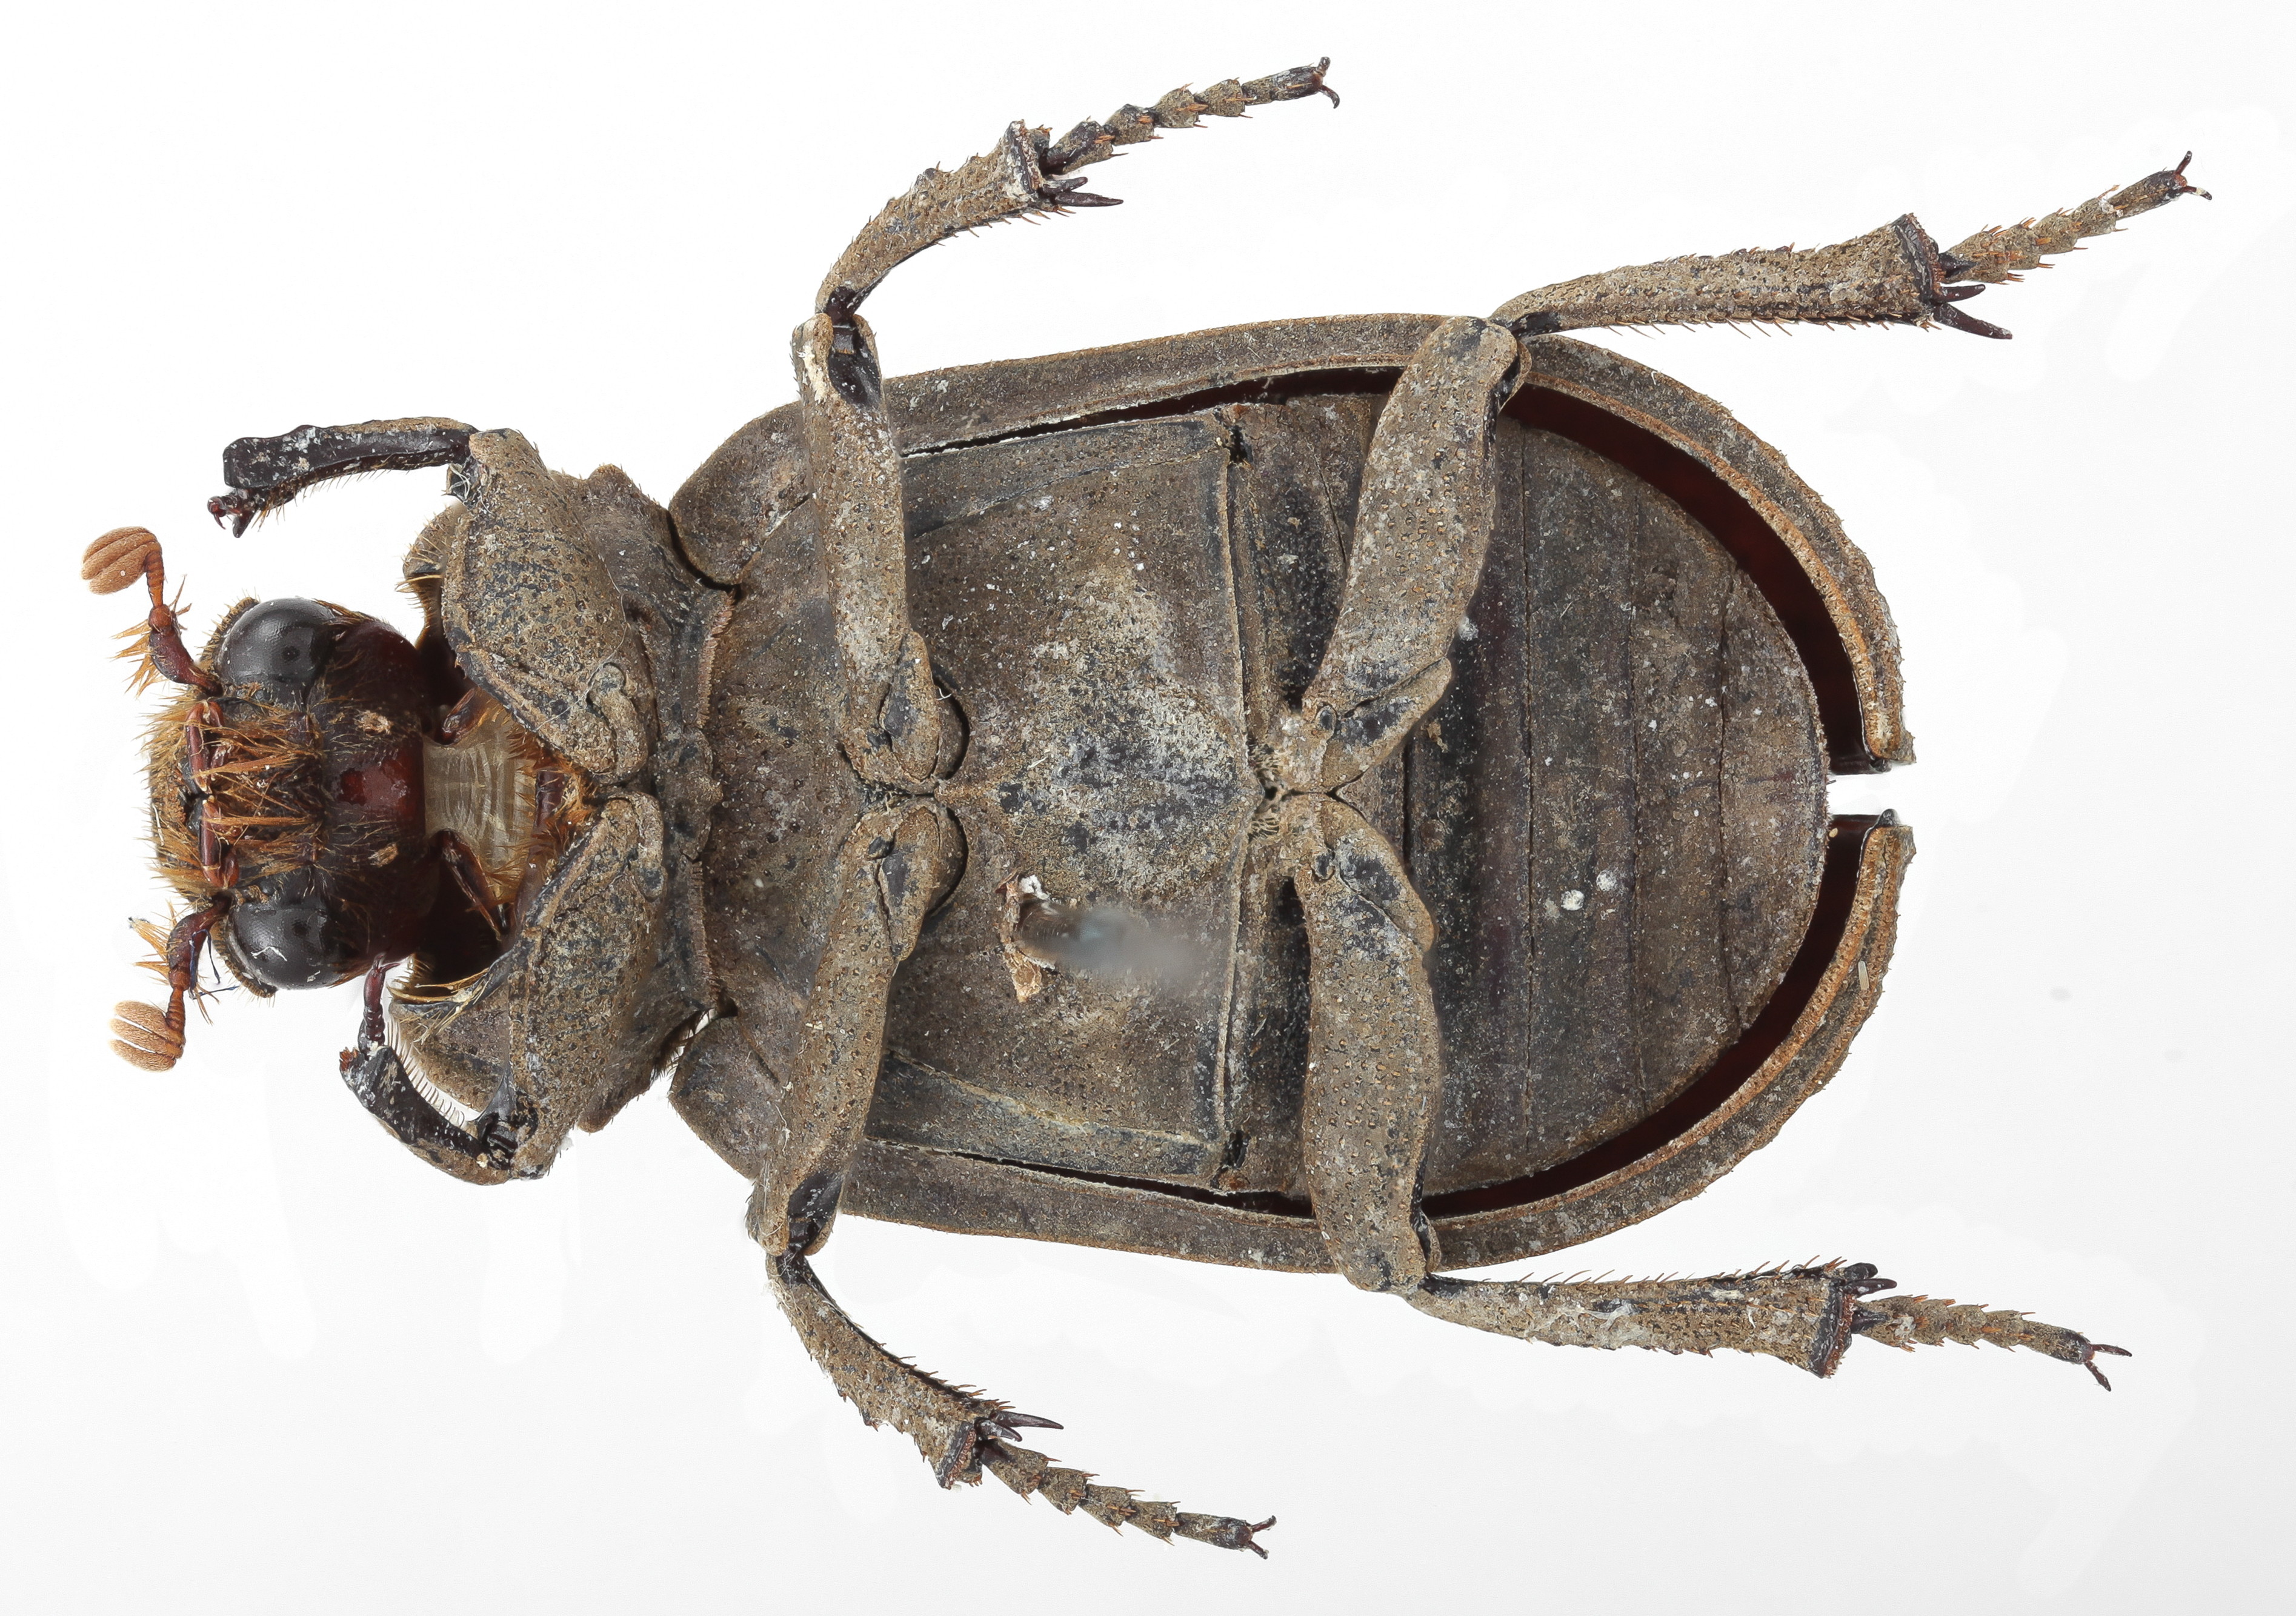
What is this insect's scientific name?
Trox gordoni
